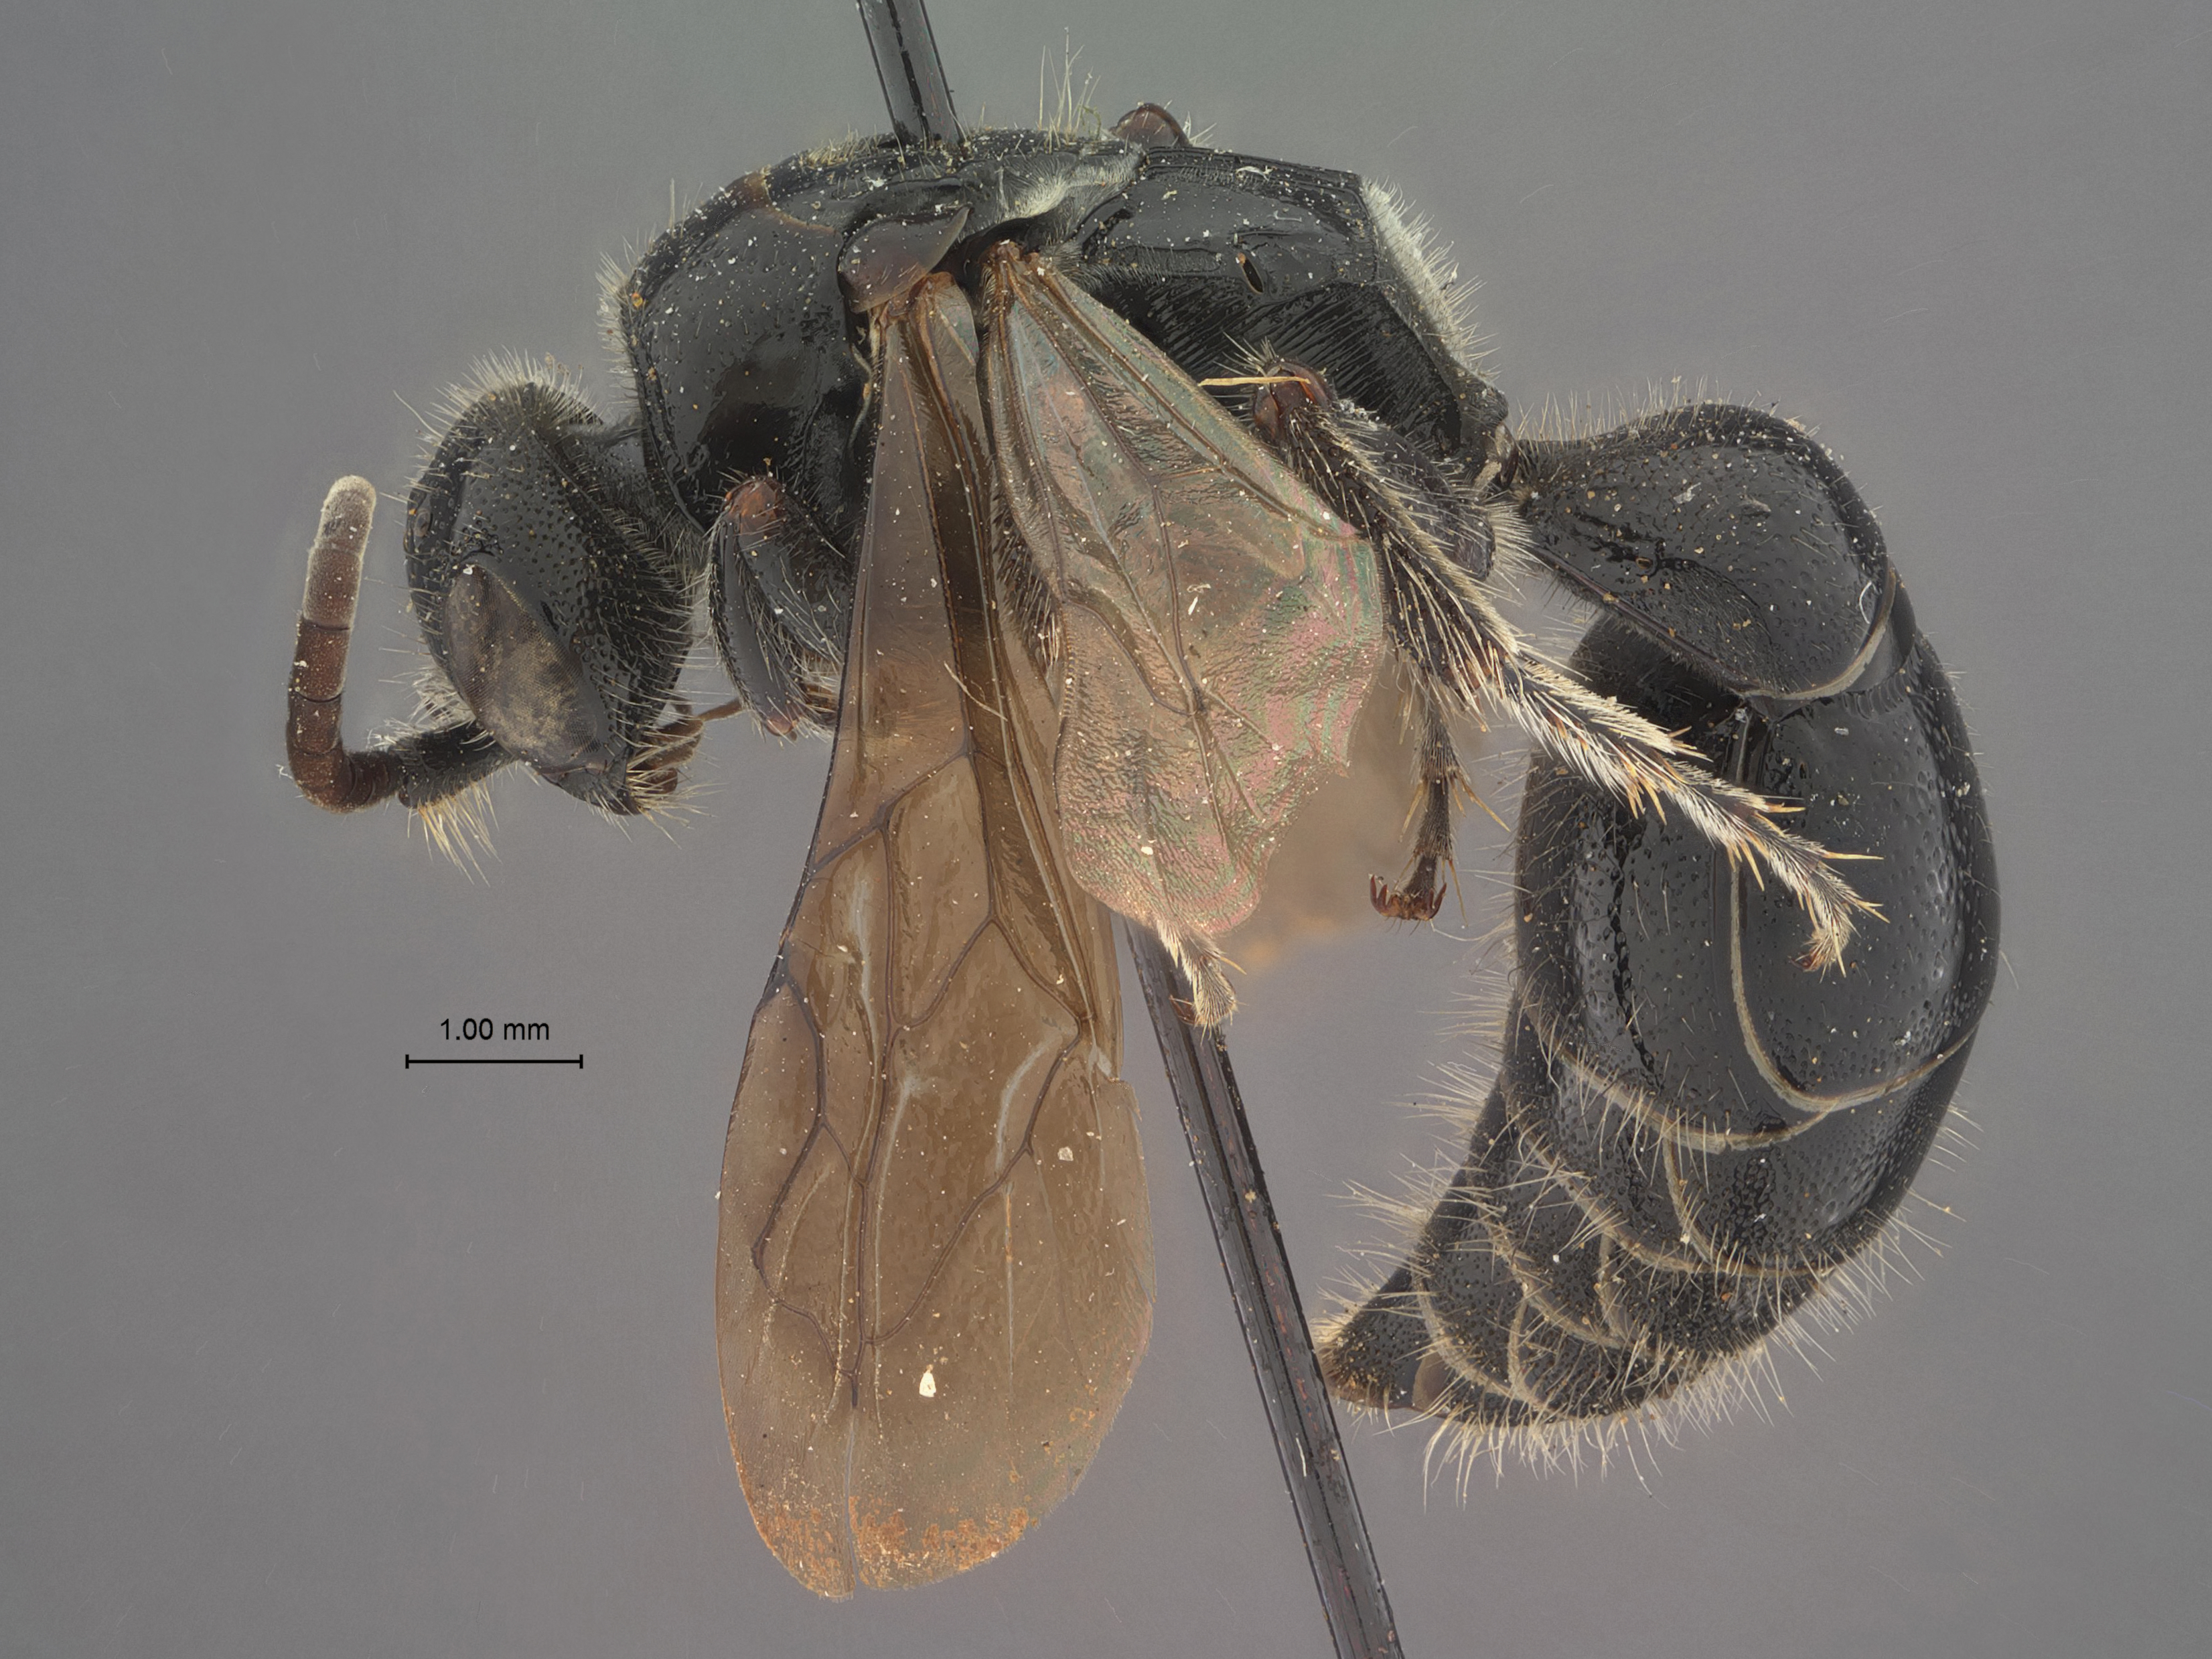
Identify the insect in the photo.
Tiphia ovinigris
